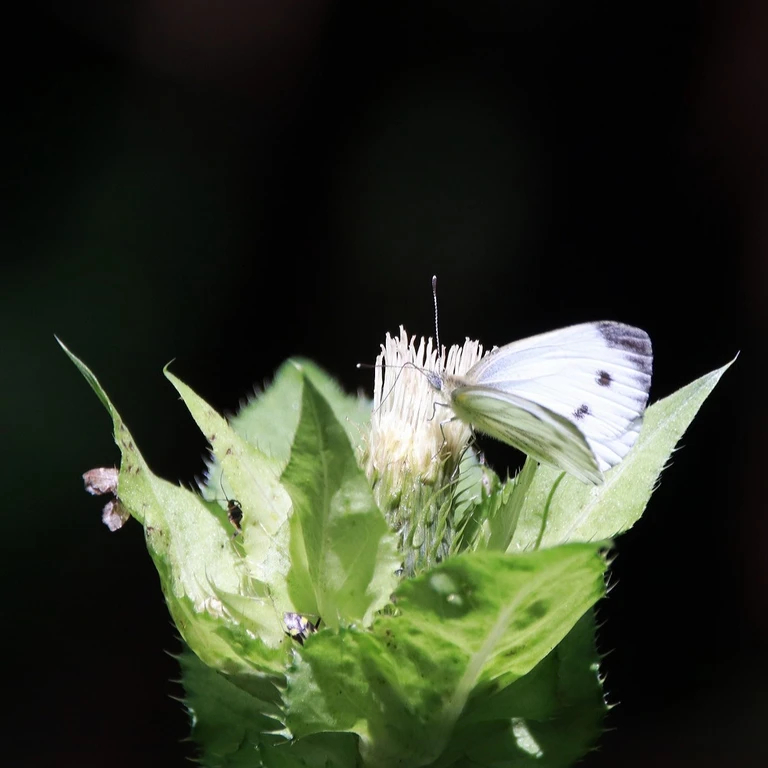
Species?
Pieris napi
